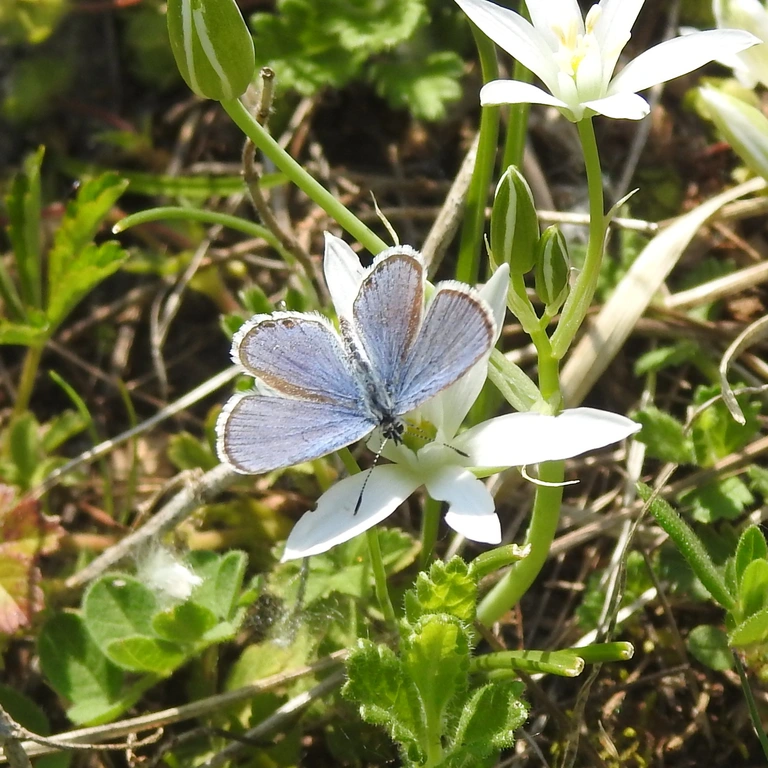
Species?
Cupido argiades (also Elkalyce argiades)
